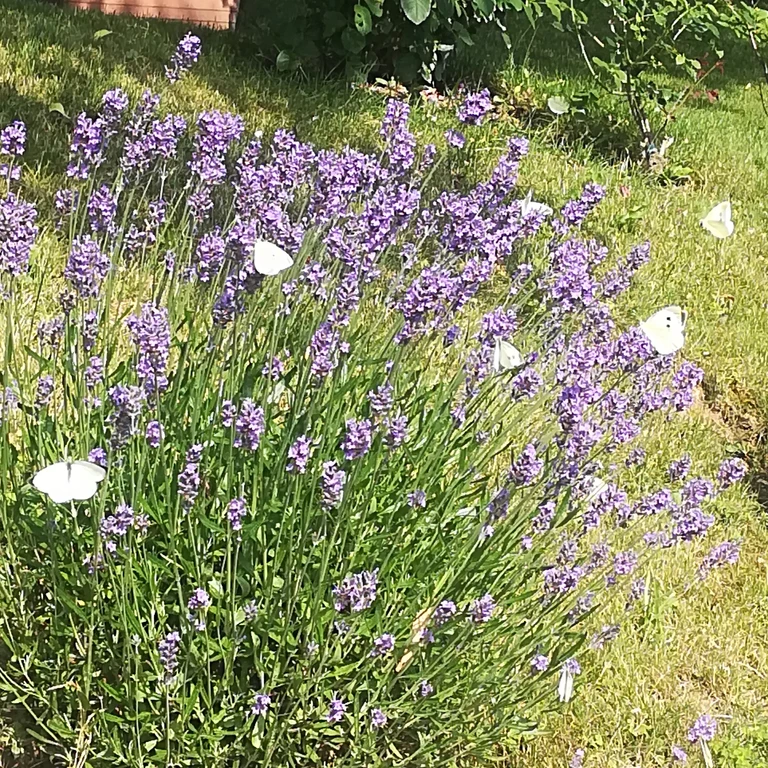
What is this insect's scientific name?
Pieris rapae
